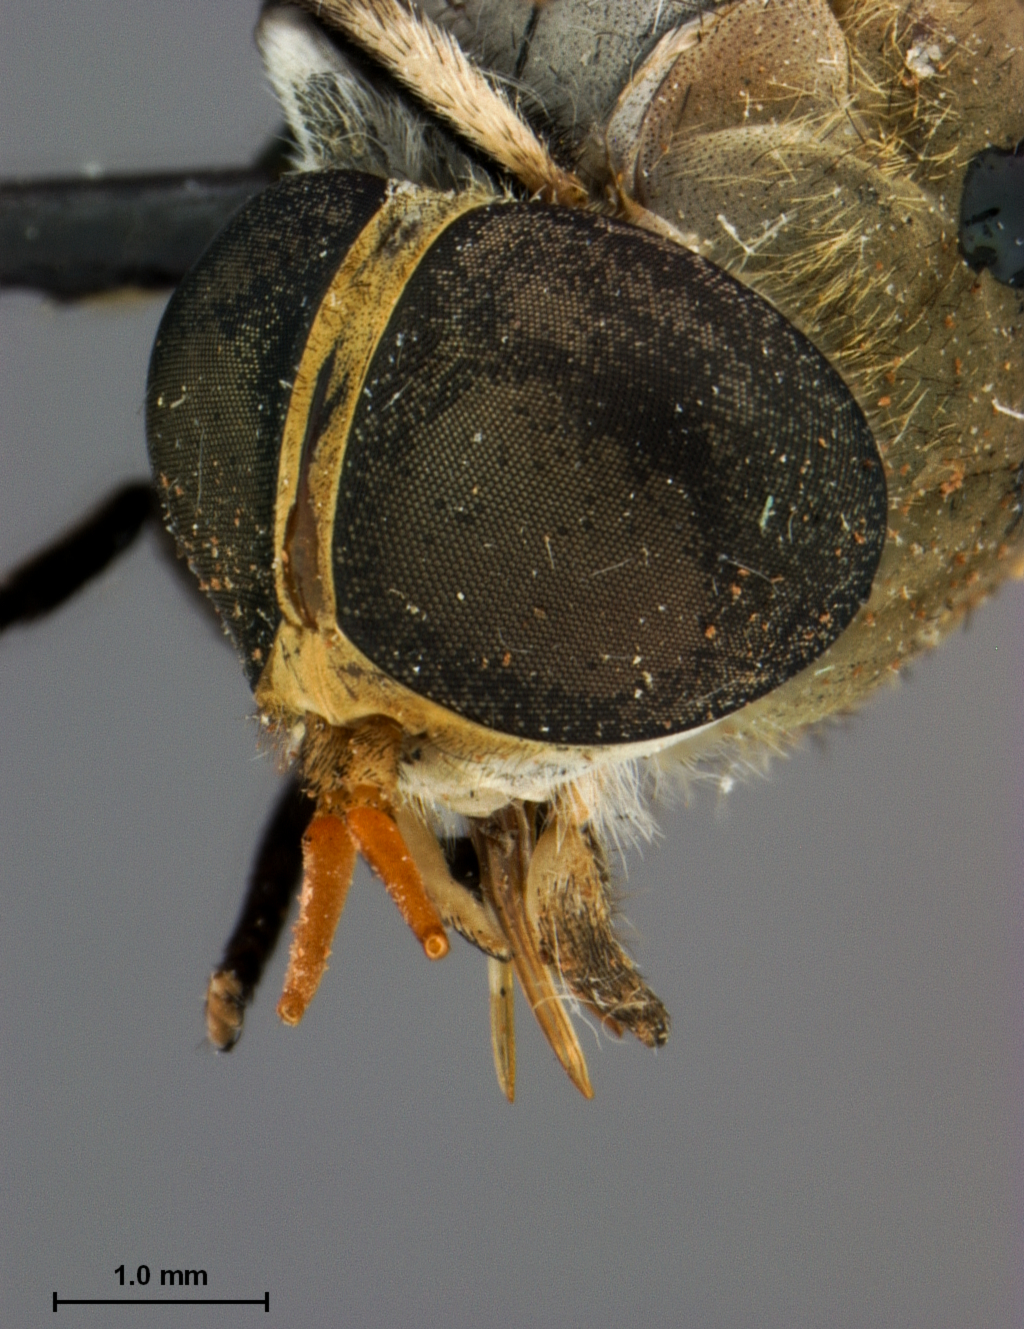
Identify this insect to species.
Tabanus anabates
